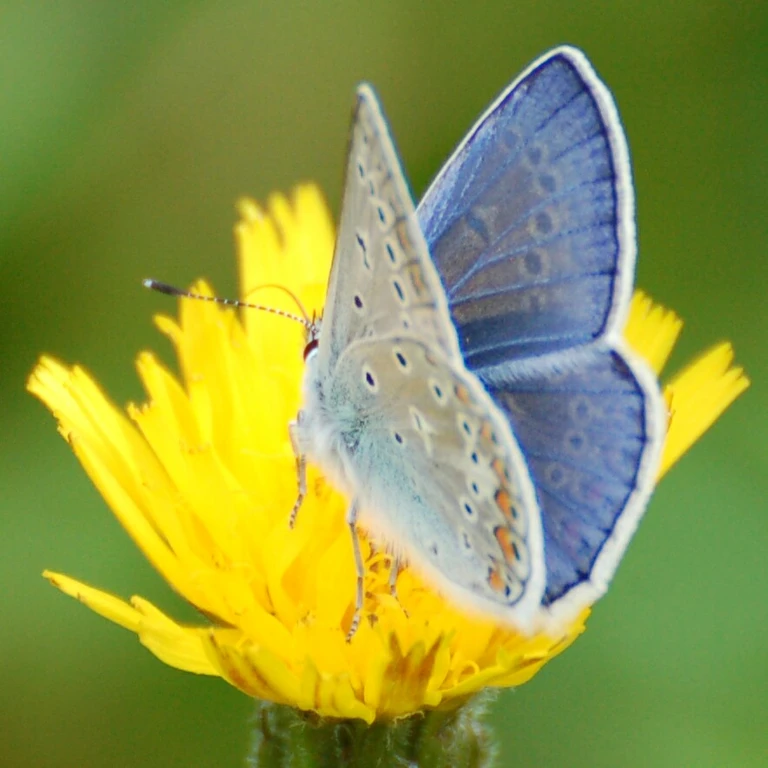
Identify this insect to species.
Polyommatus icarus
